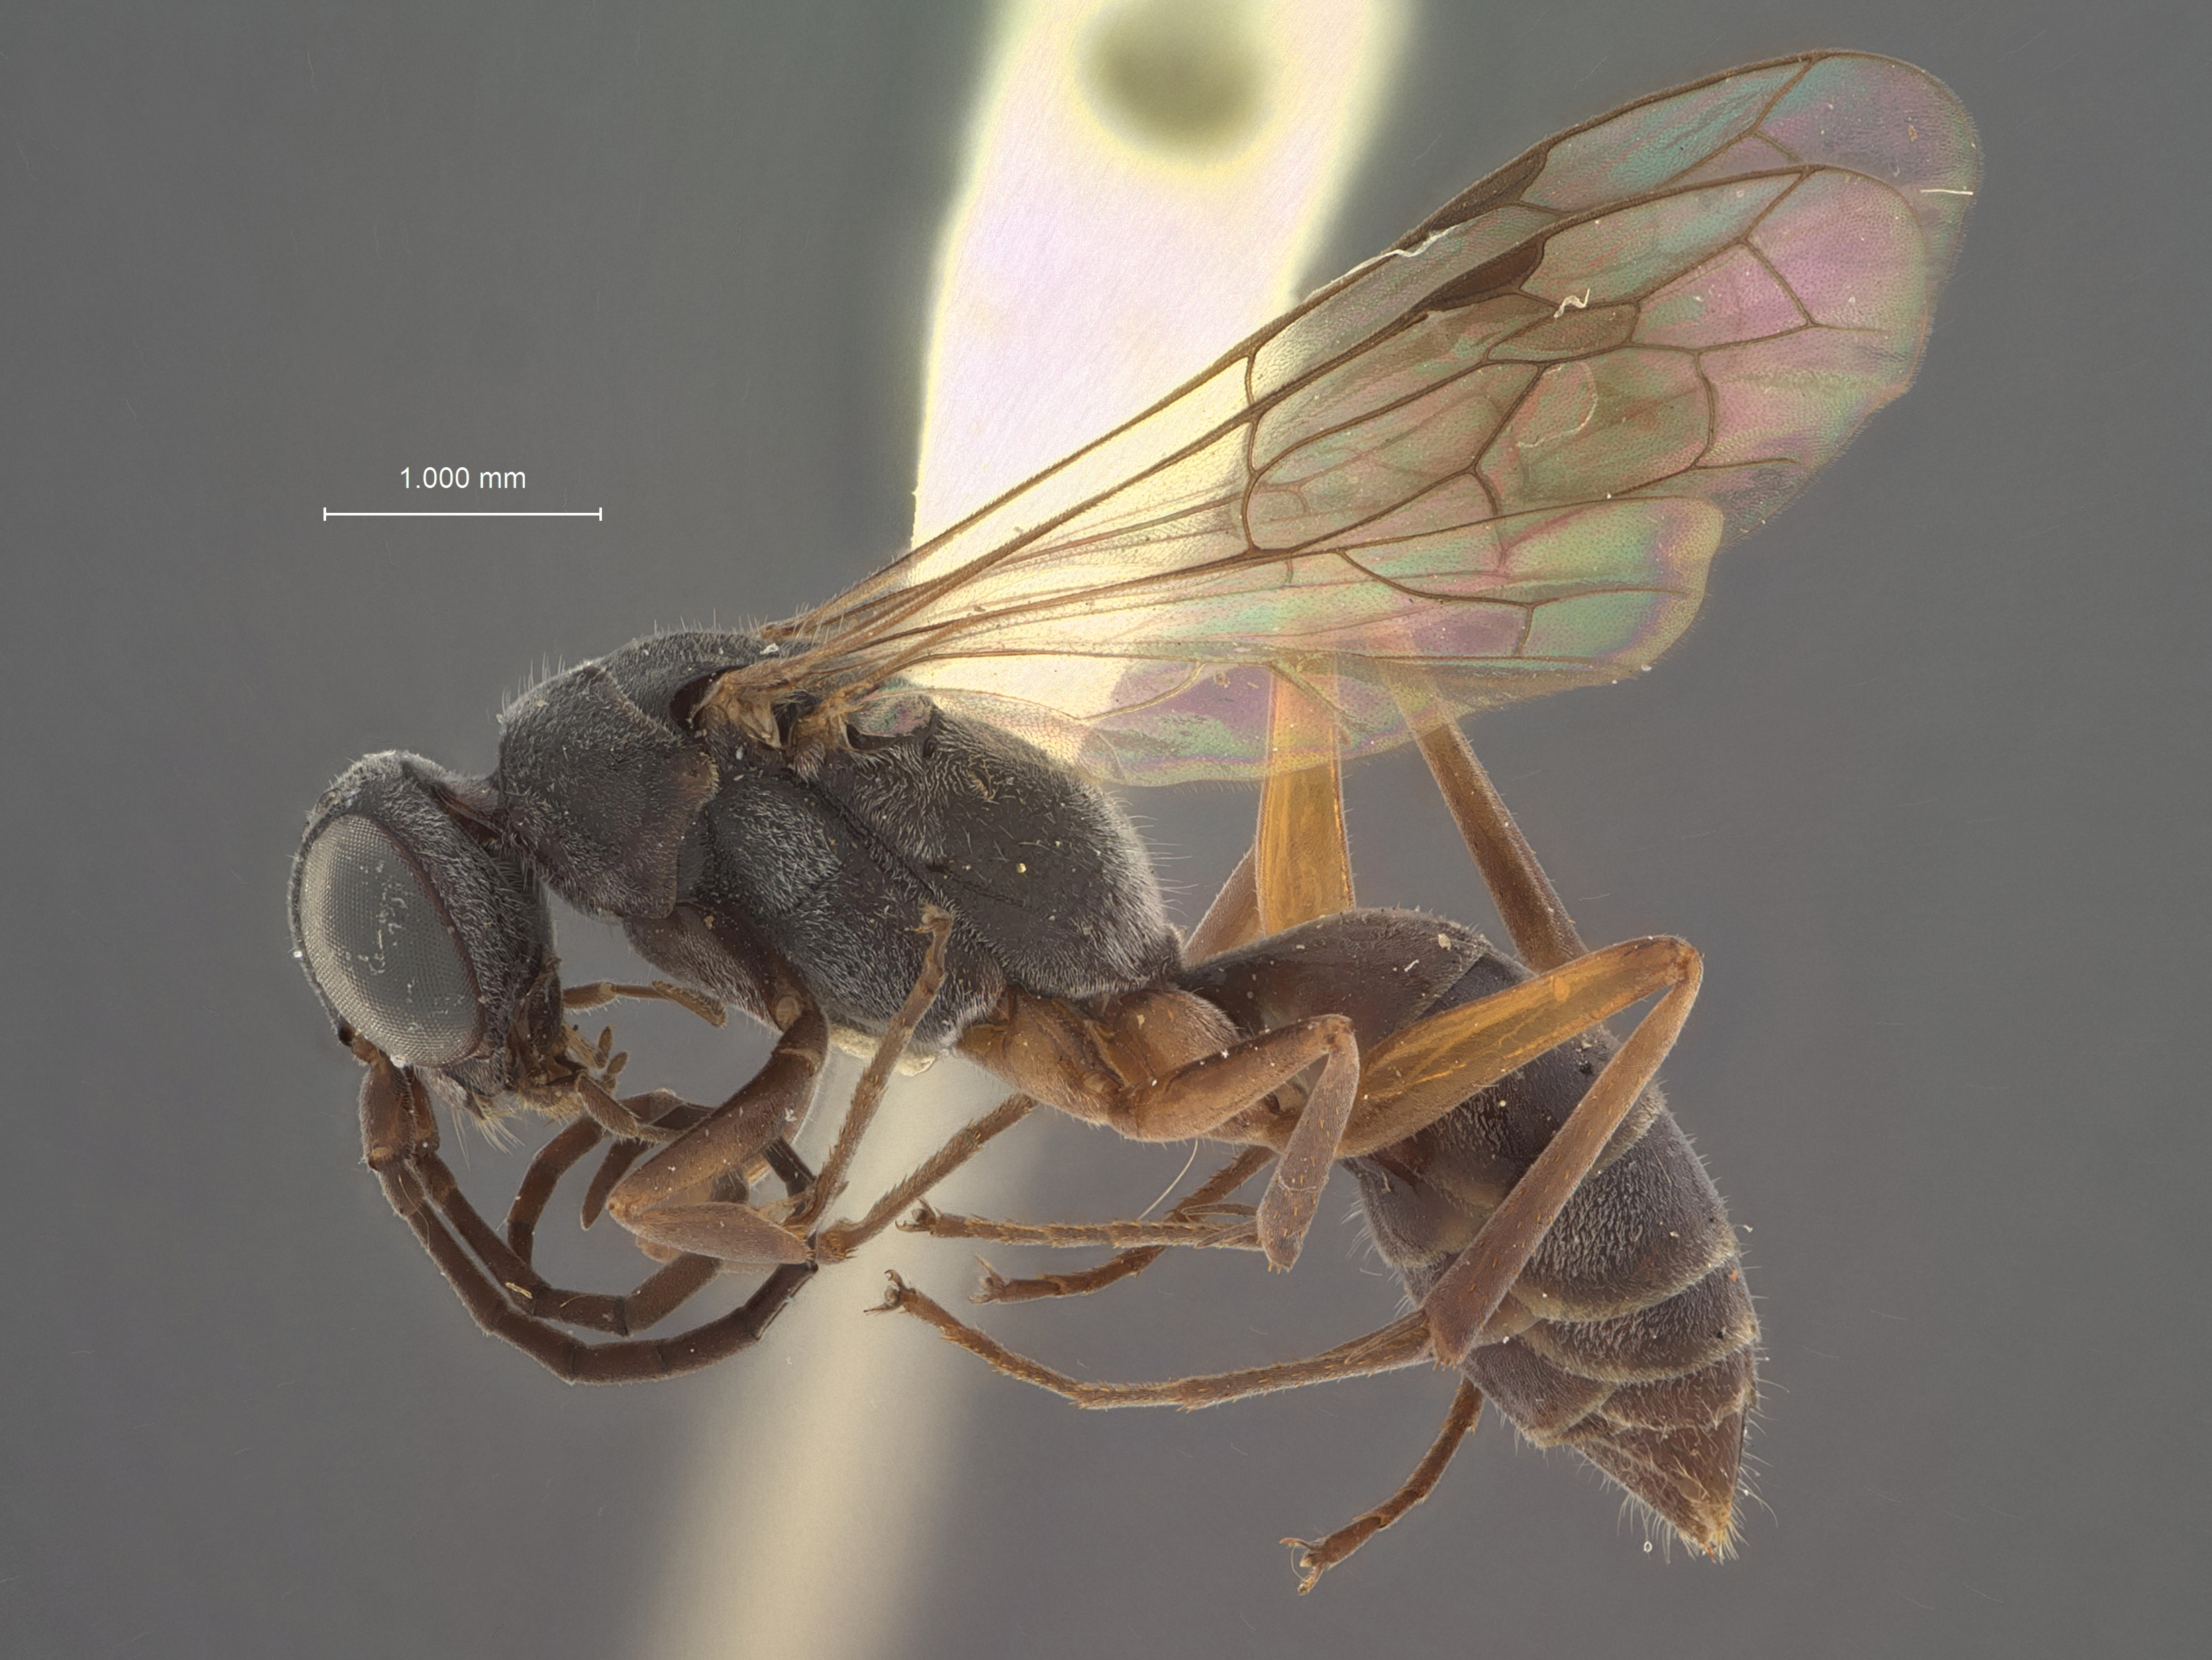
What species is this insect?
Pseudagenia imitator
